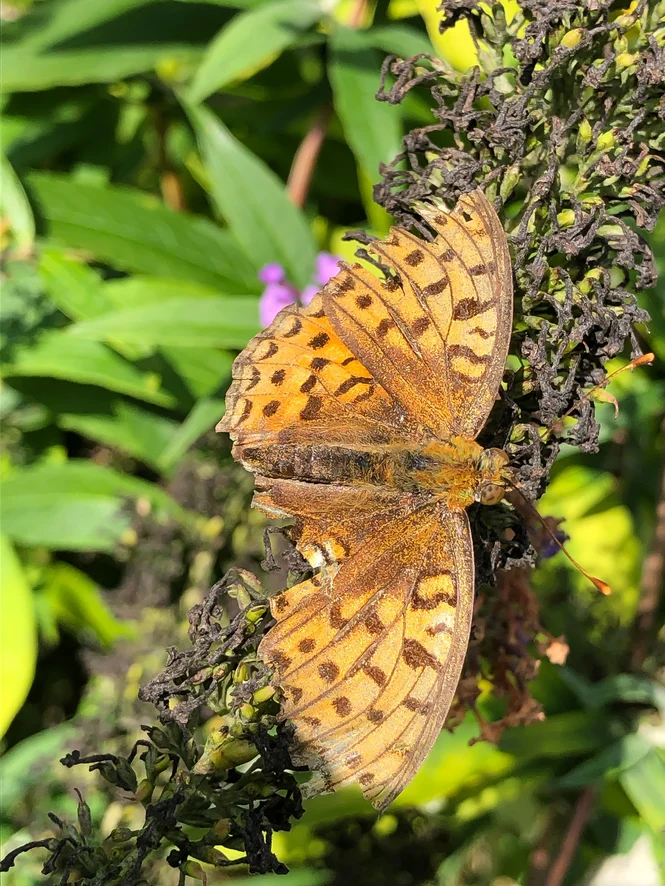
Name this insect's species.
Fabriciana adippe
